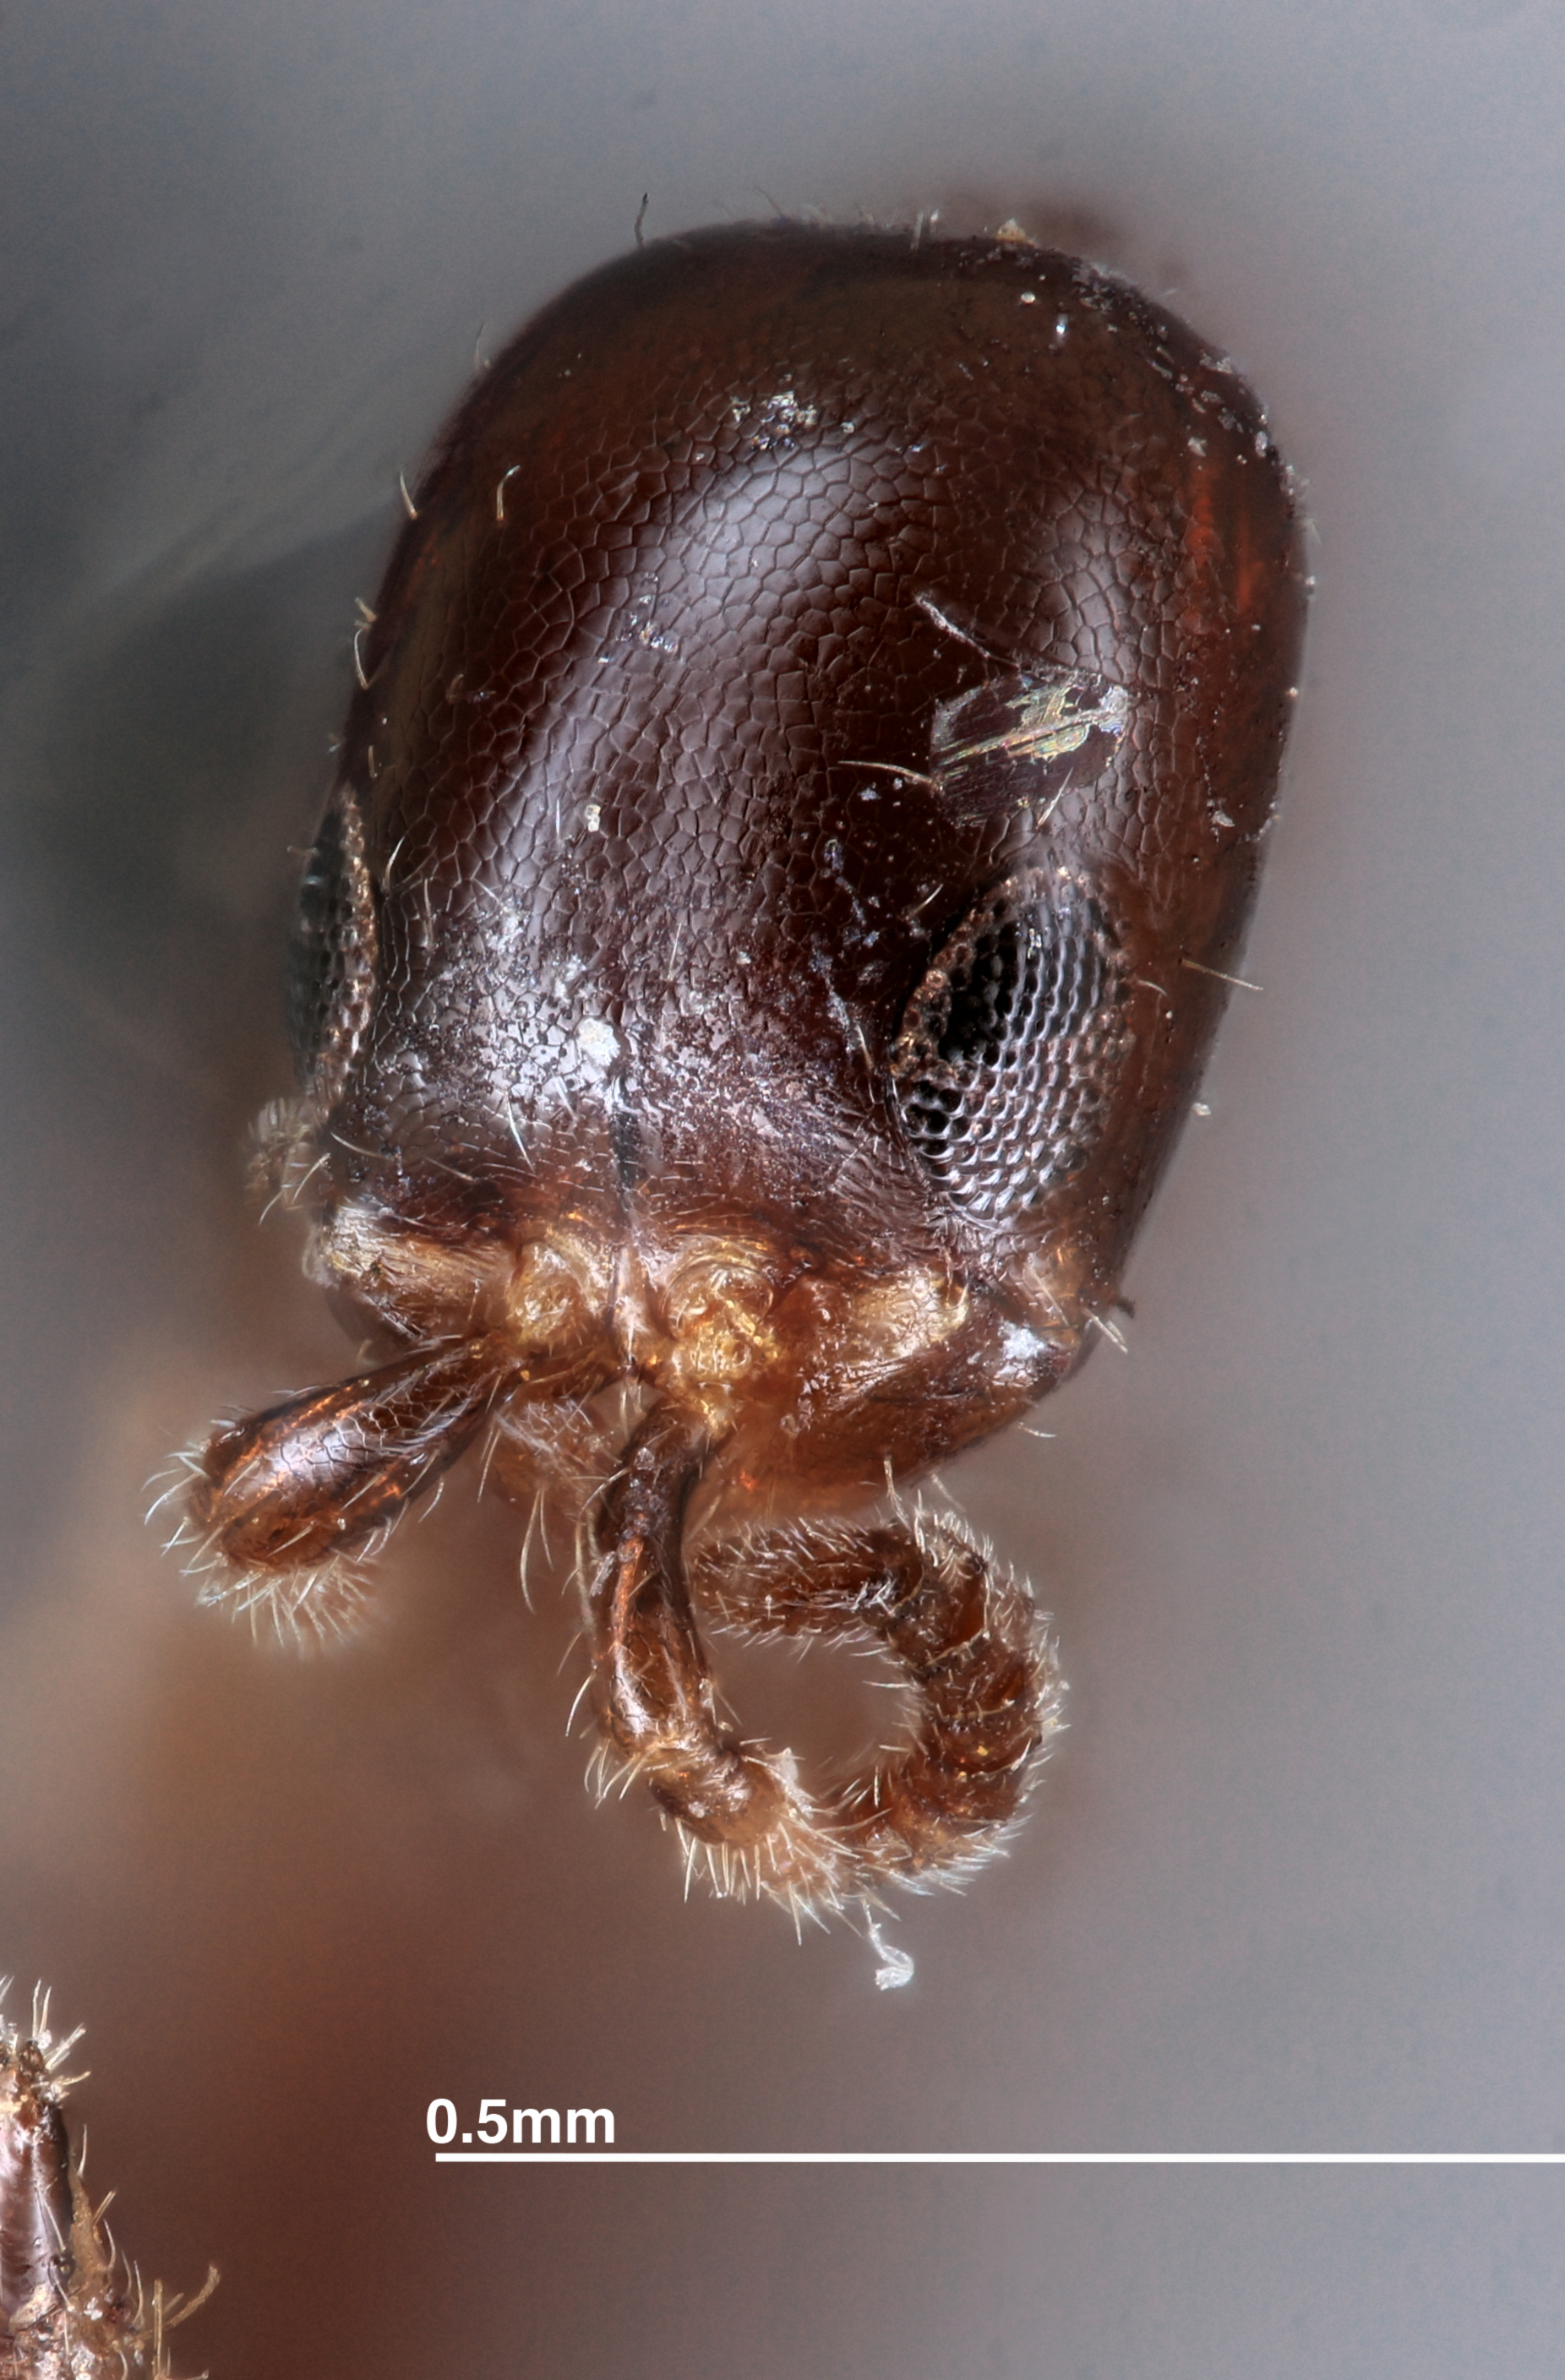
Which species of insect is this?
Sclerodermus perkinsi
